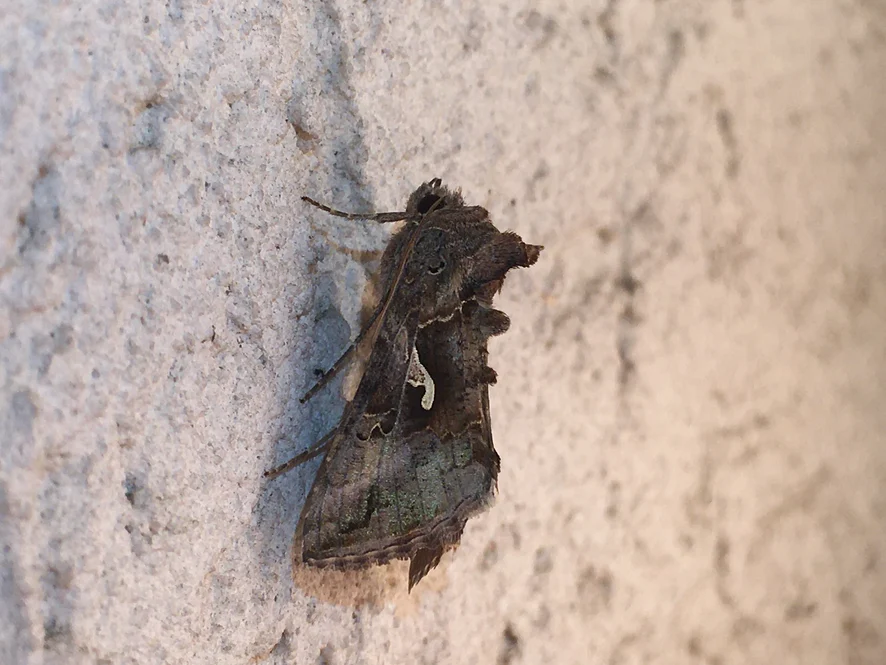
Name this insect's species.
Autographa gamma
